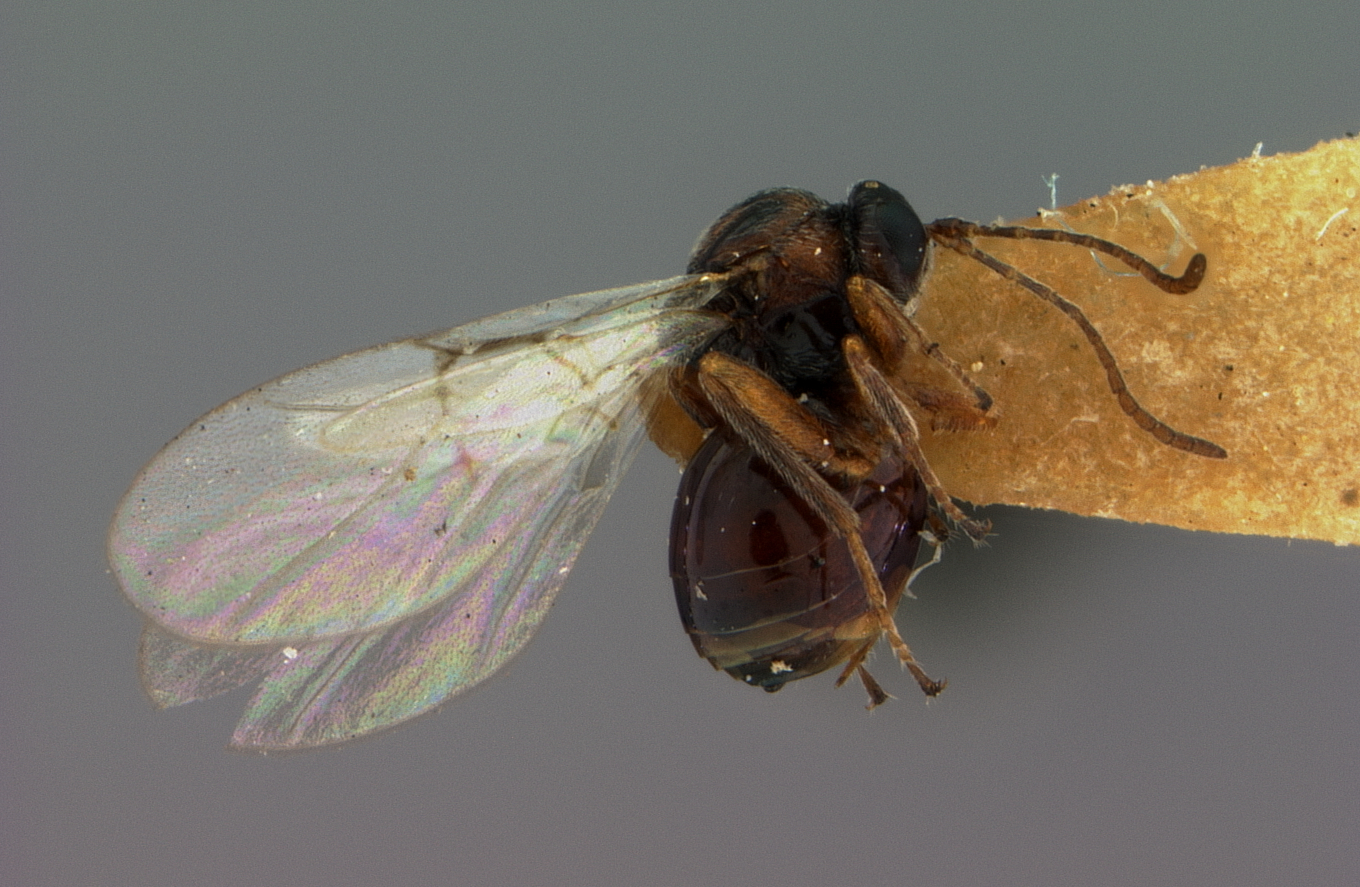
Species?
Callirhytis mamillaformis
